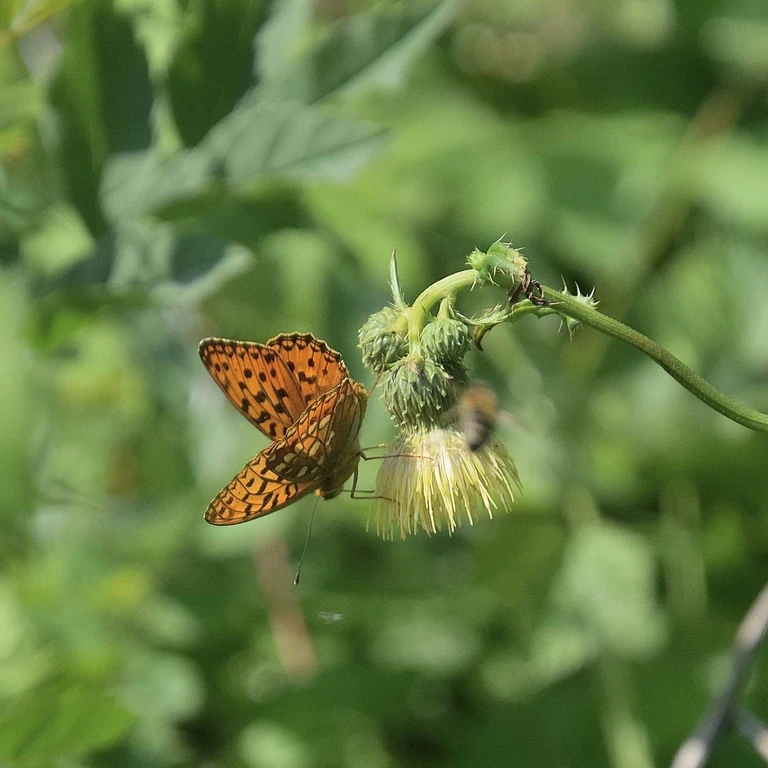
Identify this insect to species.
Fabriciana adippe
